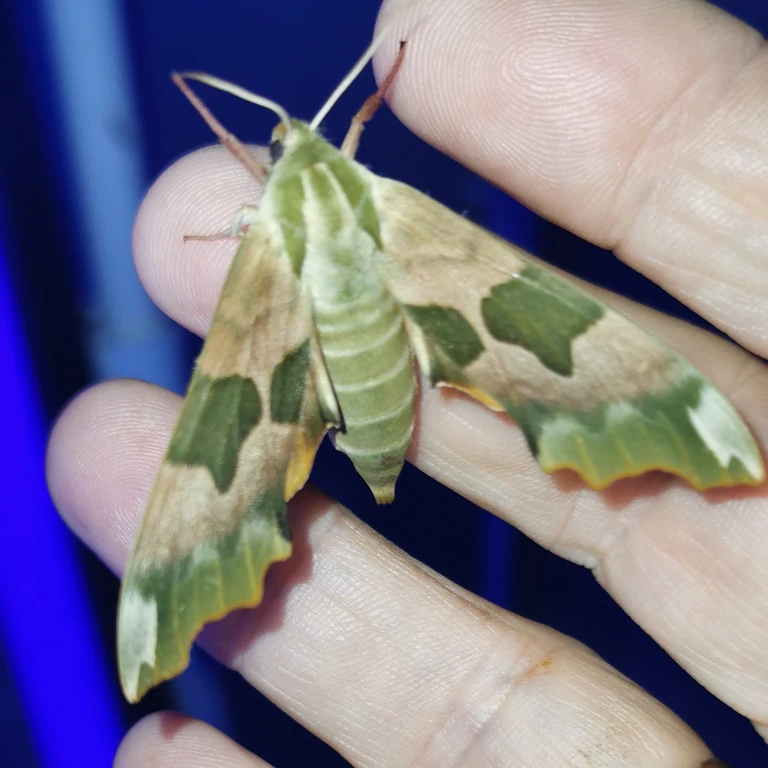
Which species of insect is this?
Mimas tiliae
